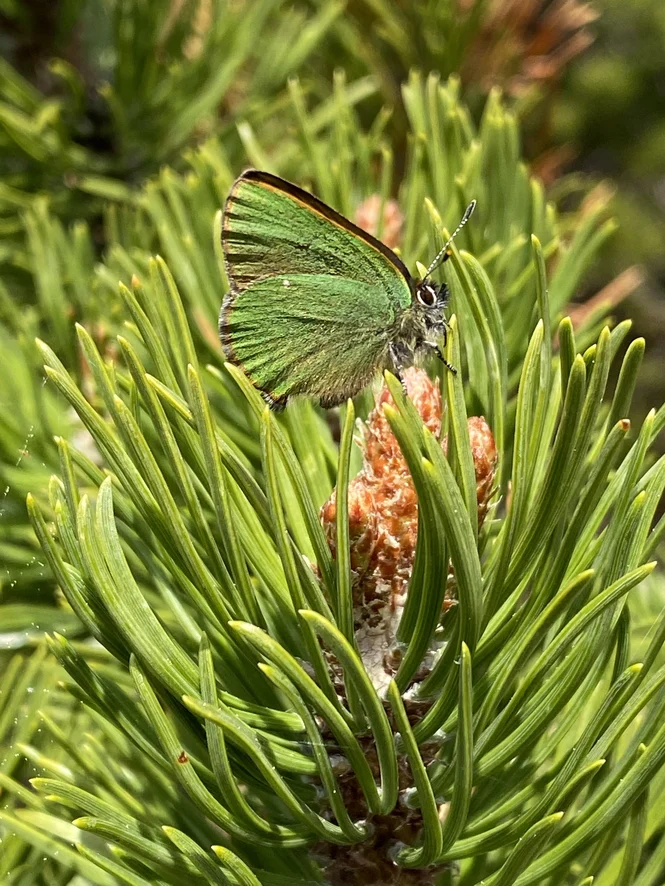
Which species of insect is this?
Callophrys rubi
